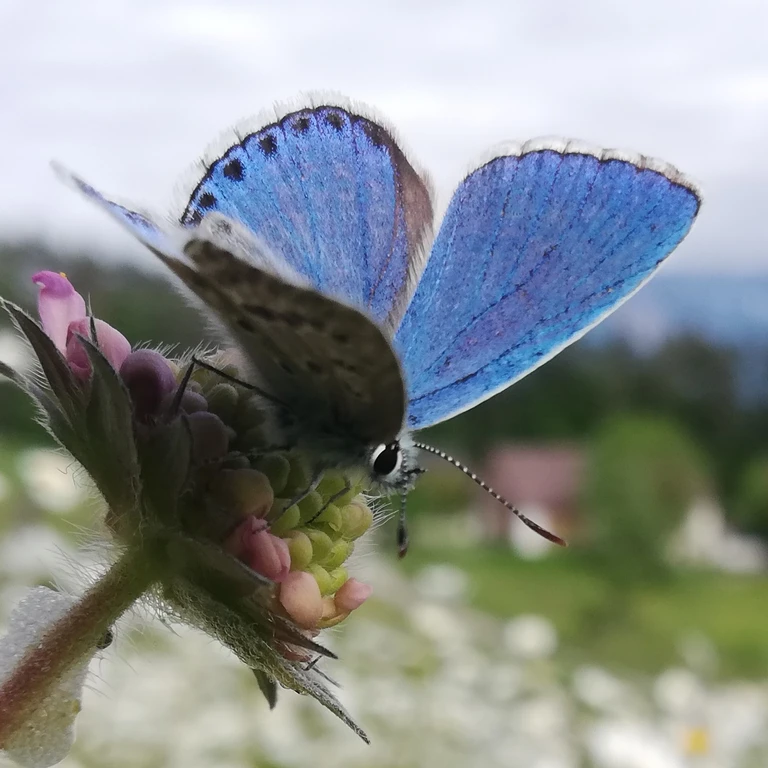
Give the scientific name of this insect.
Lysandra bellargus
